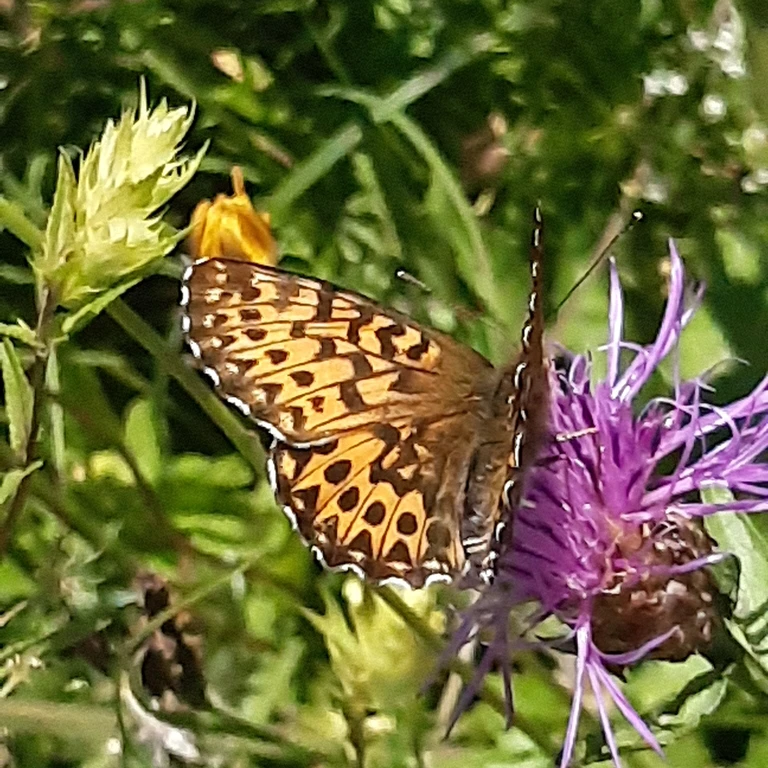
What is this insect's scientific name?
Boloria titania
